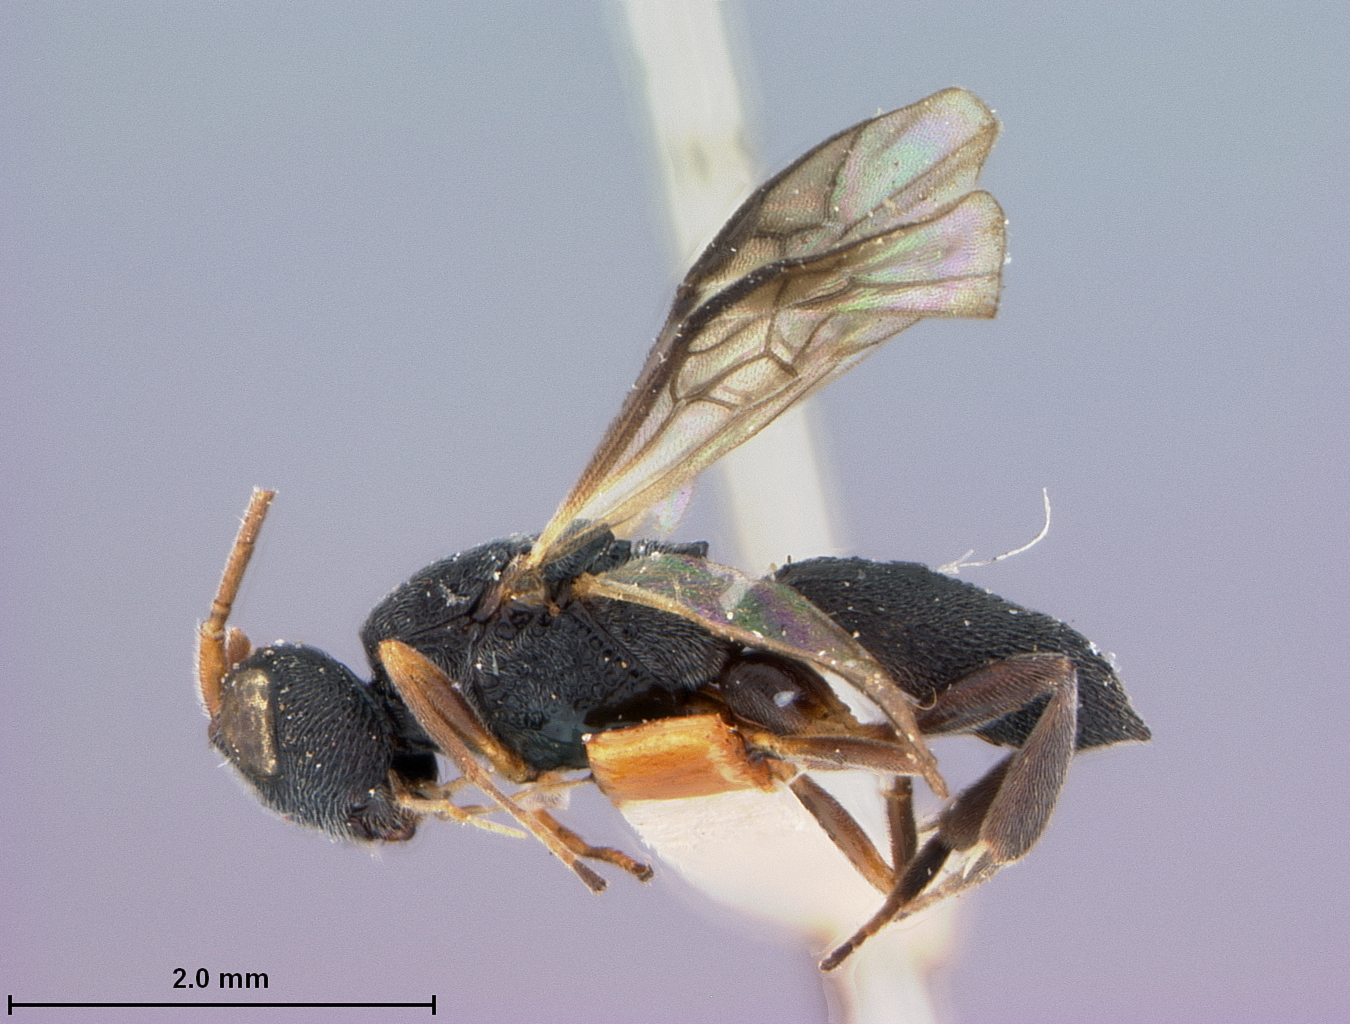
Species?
Cascogaster malayanus
